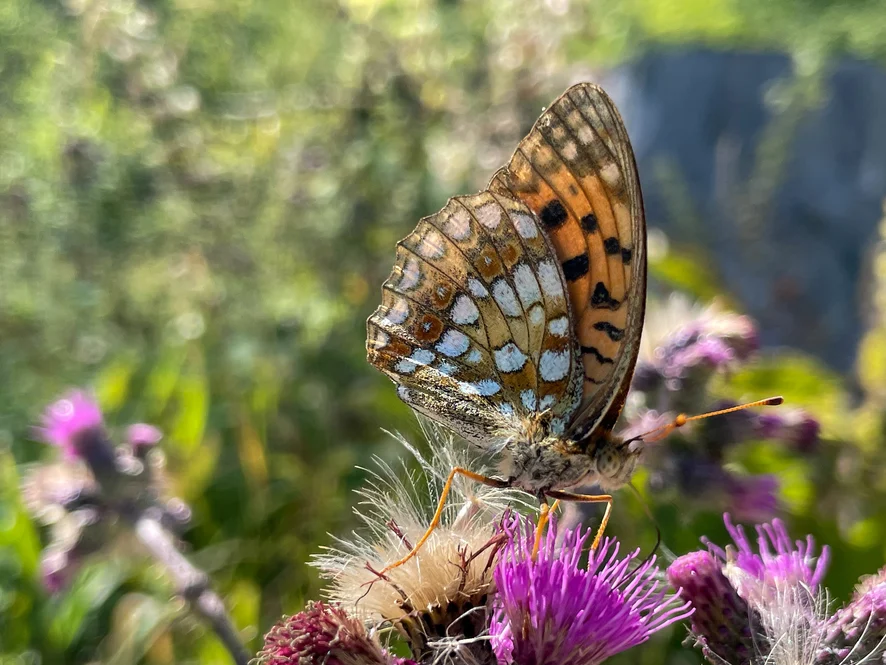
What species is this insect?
Fabriciana adippe
